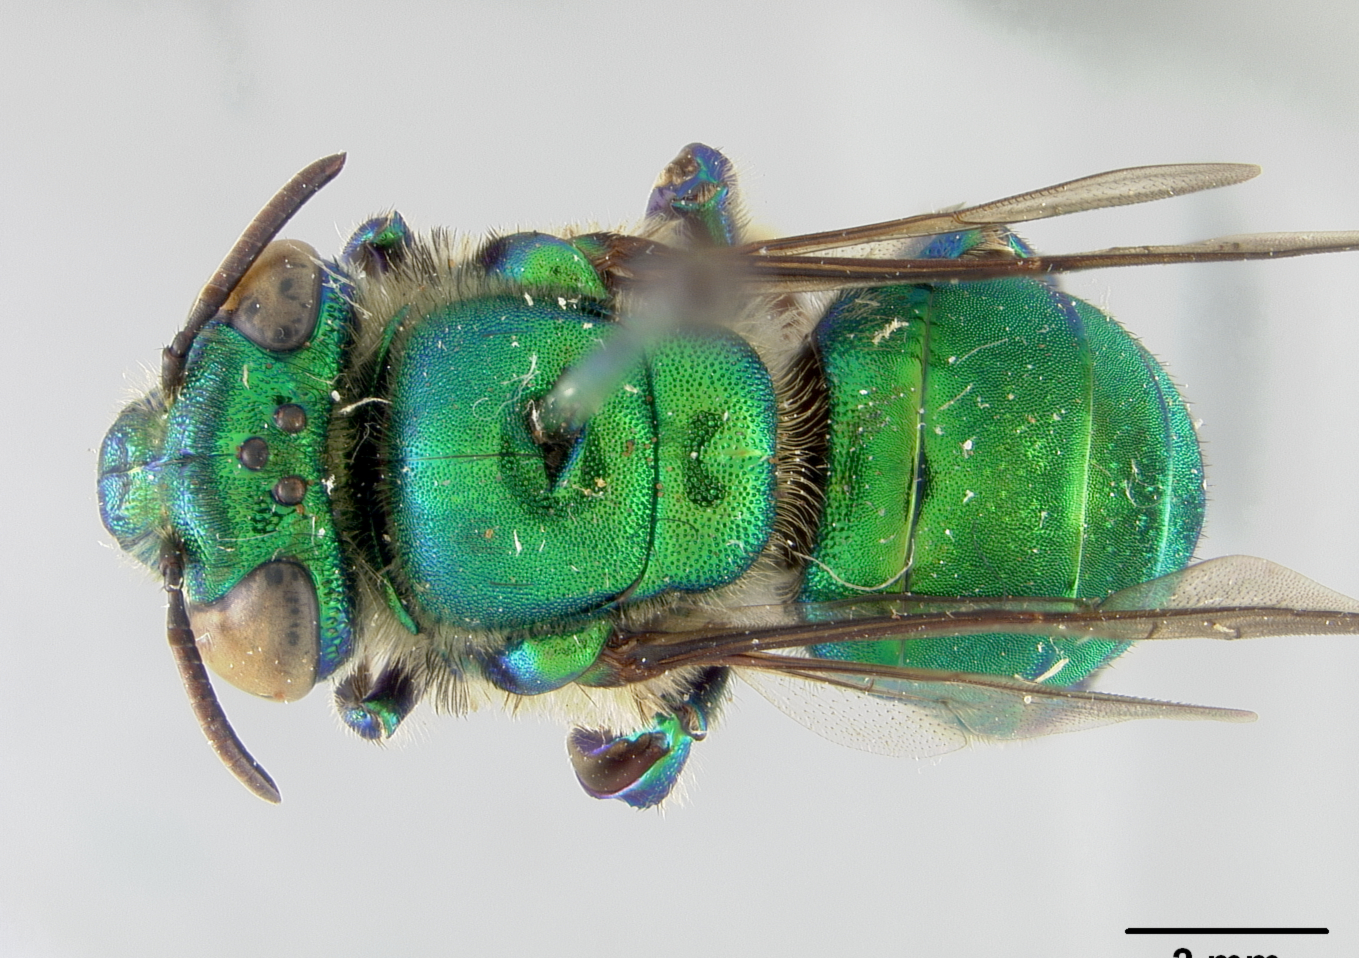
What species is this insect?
Euglossa tridentata
